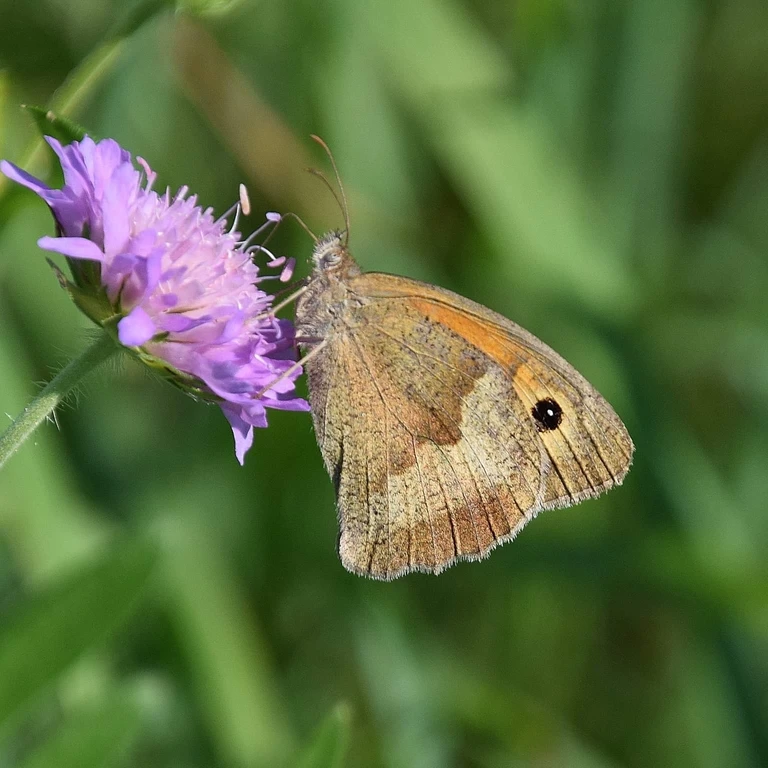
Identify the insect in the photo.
Maniola jurtina
